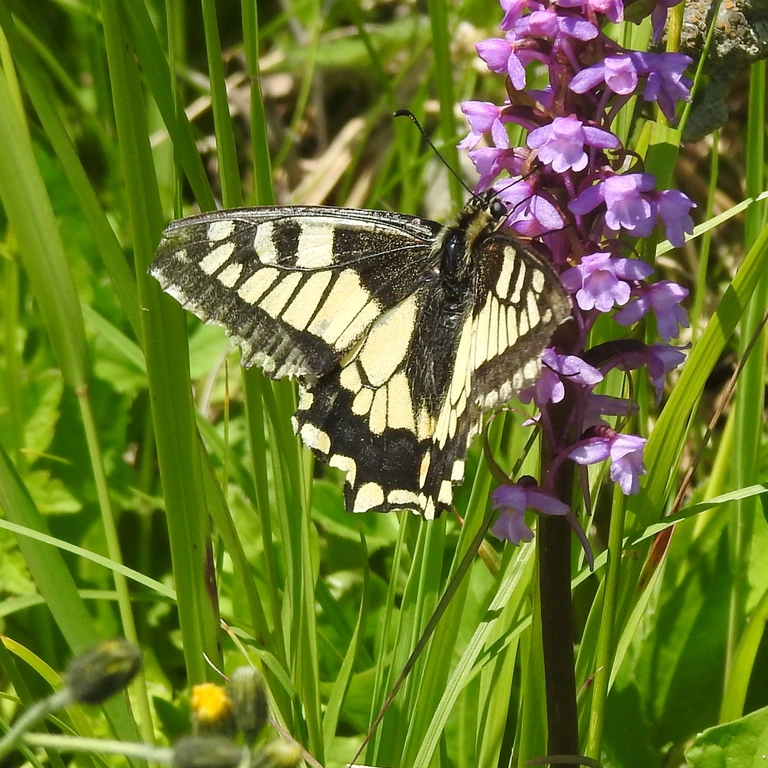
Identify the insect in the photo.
Papilio machaon
